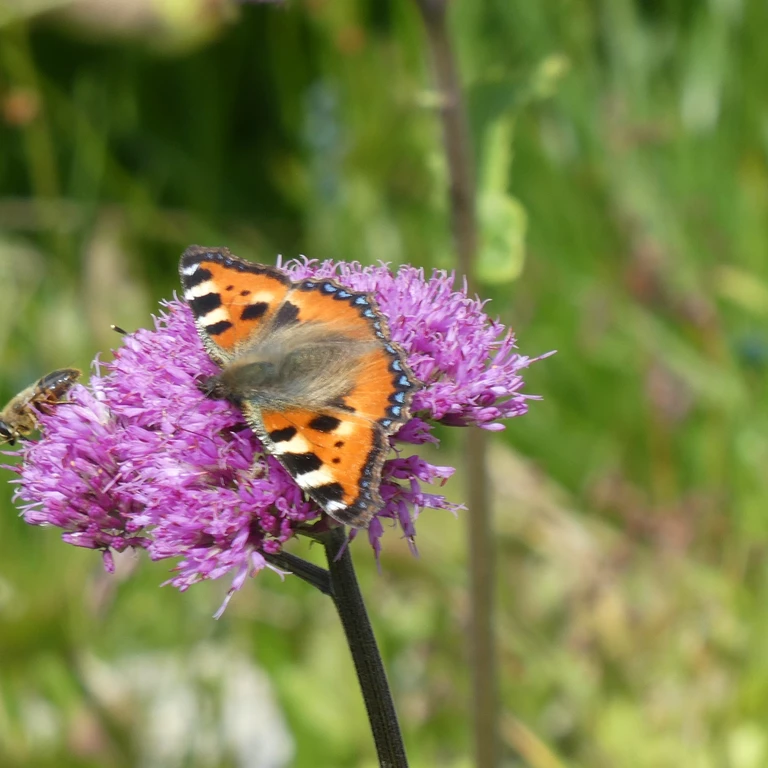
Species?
Aglais urticae
